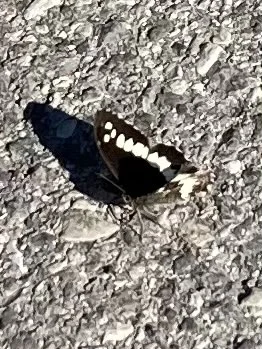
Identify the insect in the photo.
Brintesia circe
